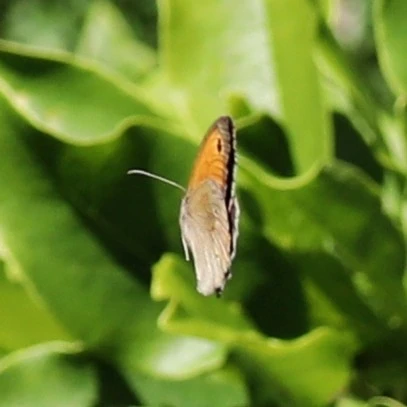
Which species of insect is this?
Maniola jurtina
